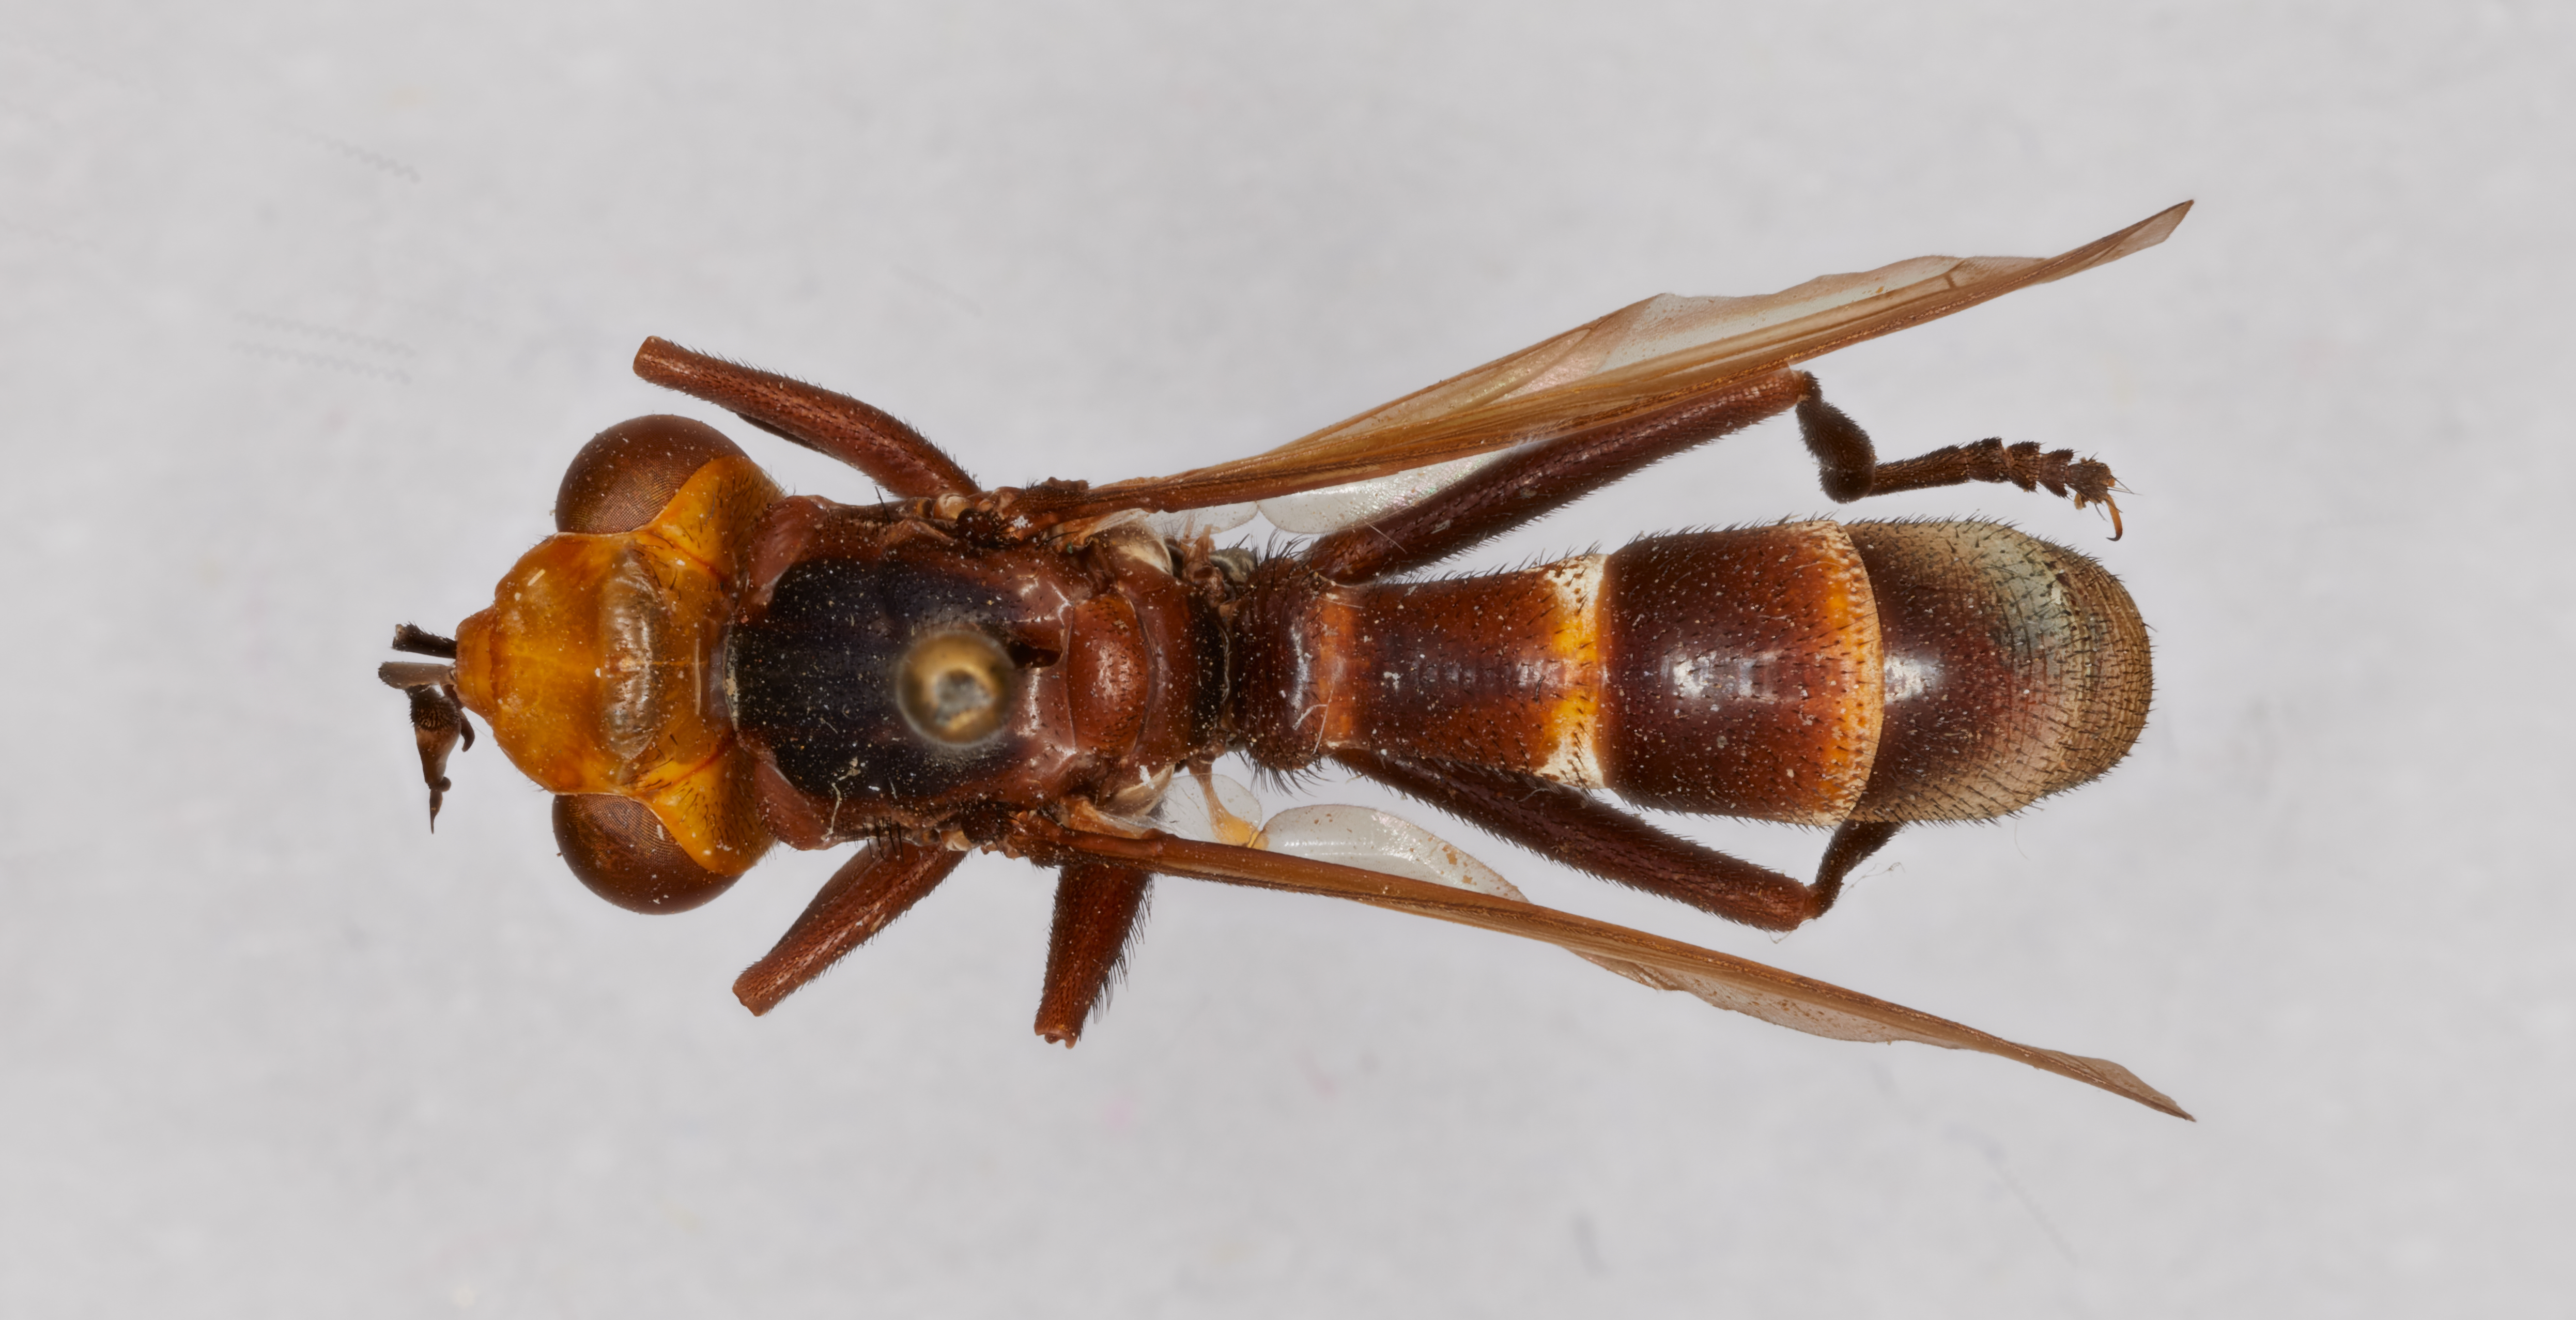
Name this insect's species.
Conops maculifrons
